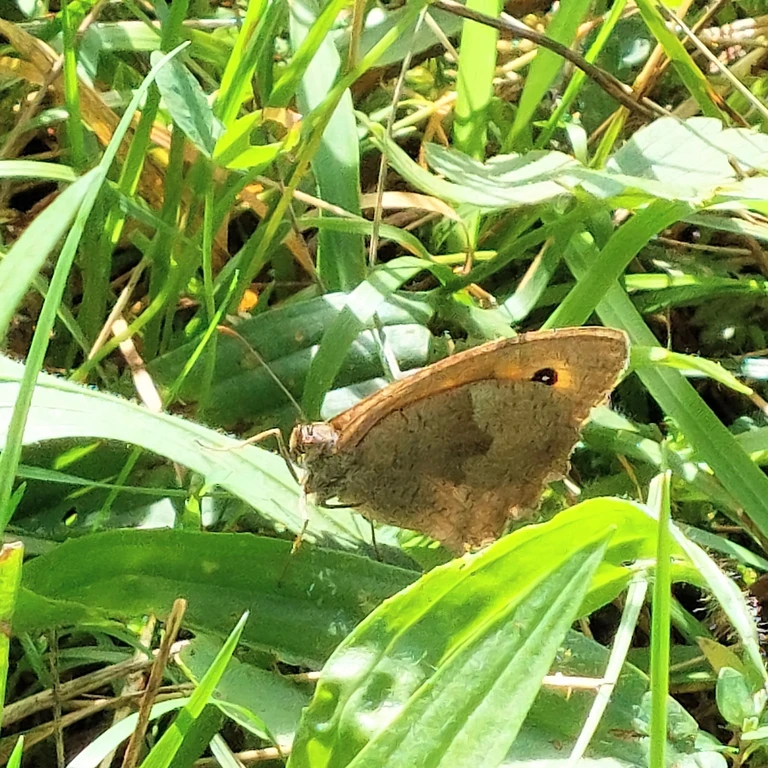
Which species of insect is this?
Maniola jurtina
